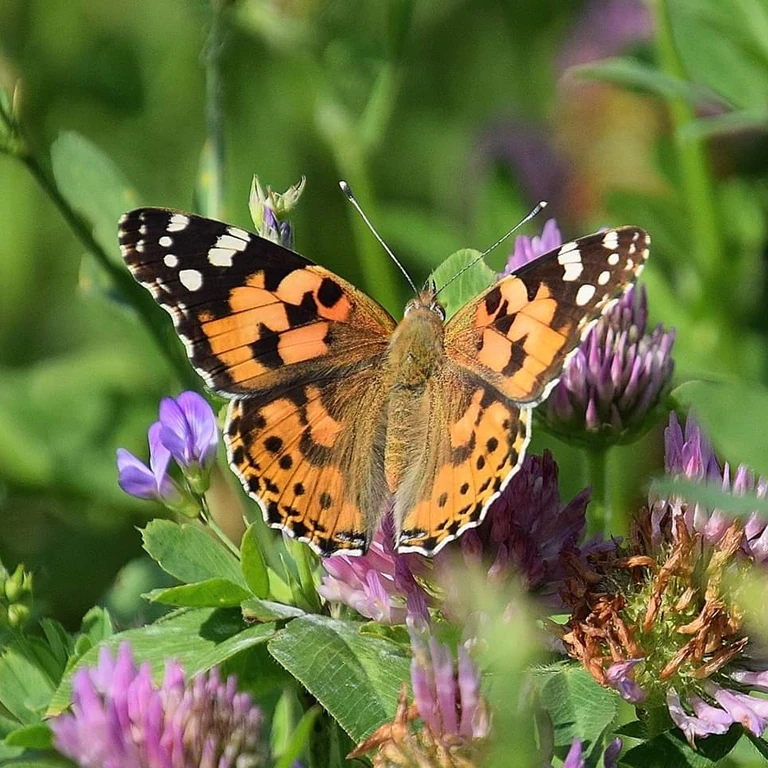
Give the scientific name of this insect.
Vanessa cardui
